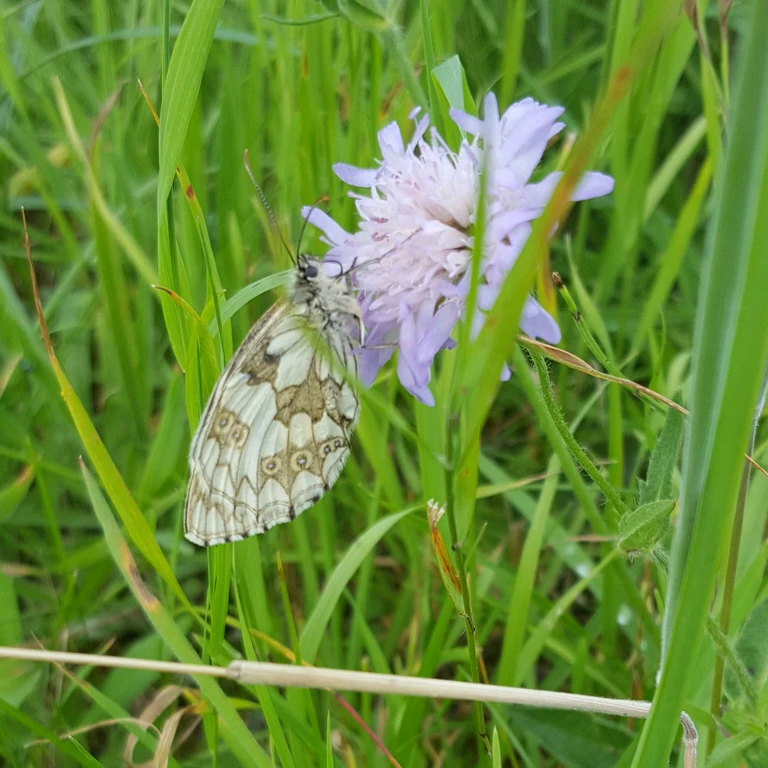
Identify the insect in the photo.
Melanargia galathea
